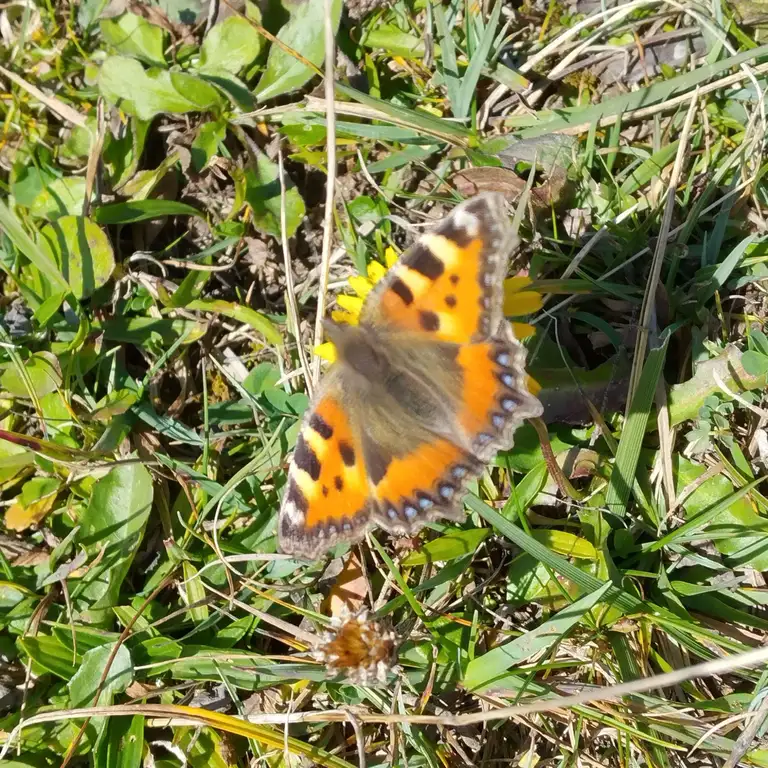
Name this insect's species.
Aglais urticae
